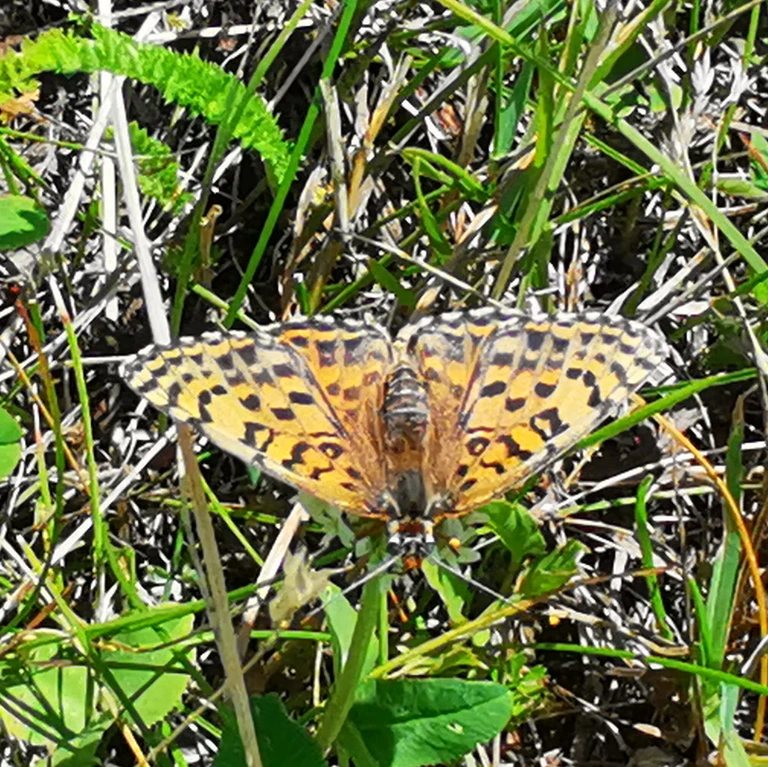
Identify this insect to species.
Melitaea didyma
